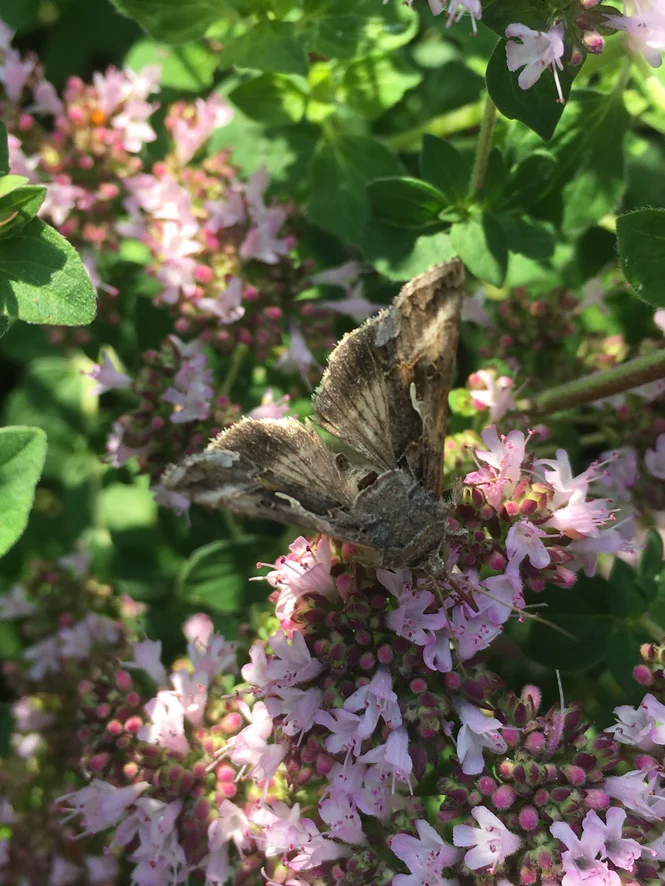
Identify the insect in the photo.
Autographa gamma
